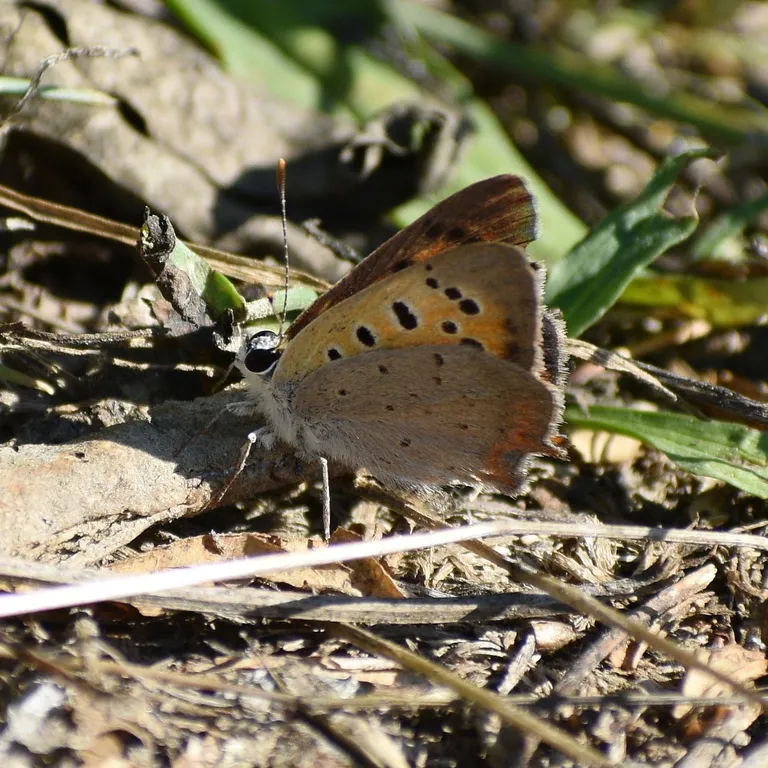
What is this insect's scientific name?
Lycaena phlaeas
